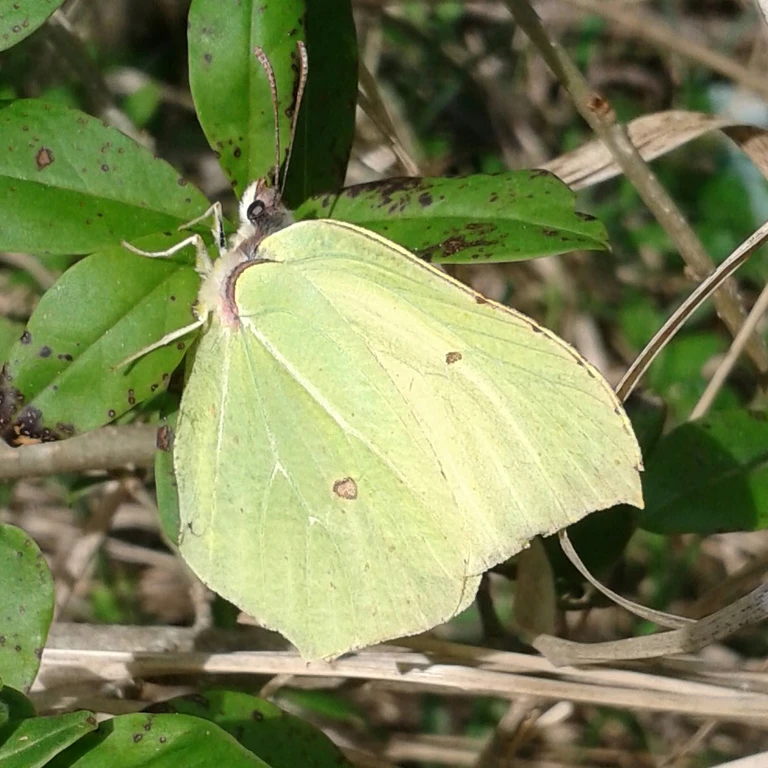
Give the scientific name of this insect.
Gonepteryx rhamni
